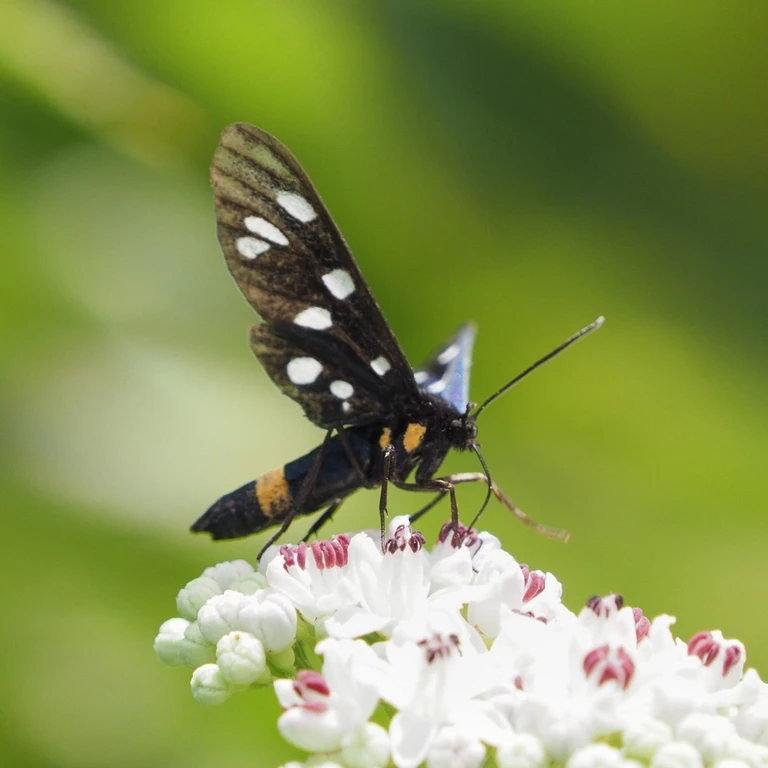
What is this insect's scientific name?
Amata phegea
